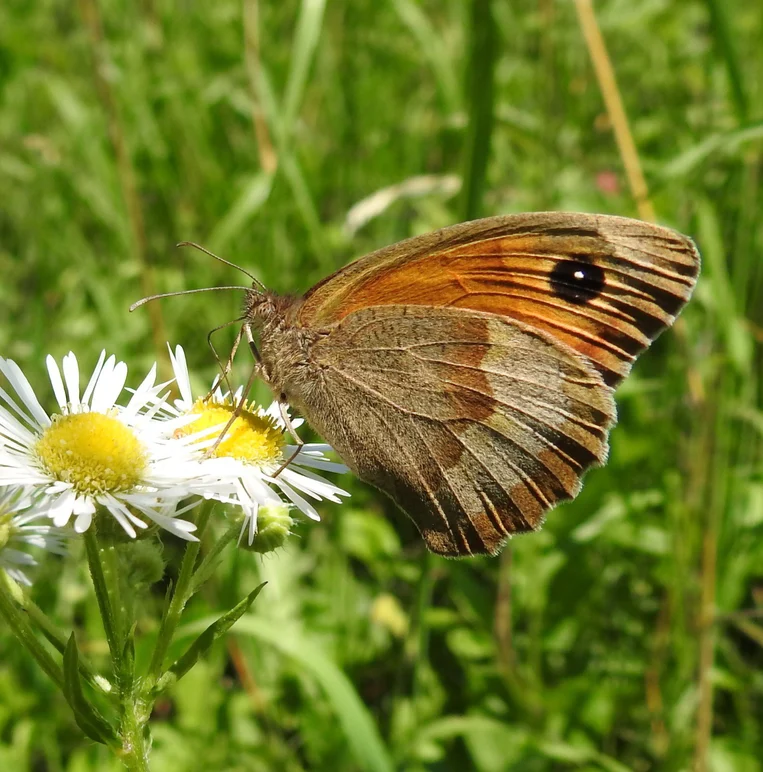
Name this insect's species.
Maniola jurtina
